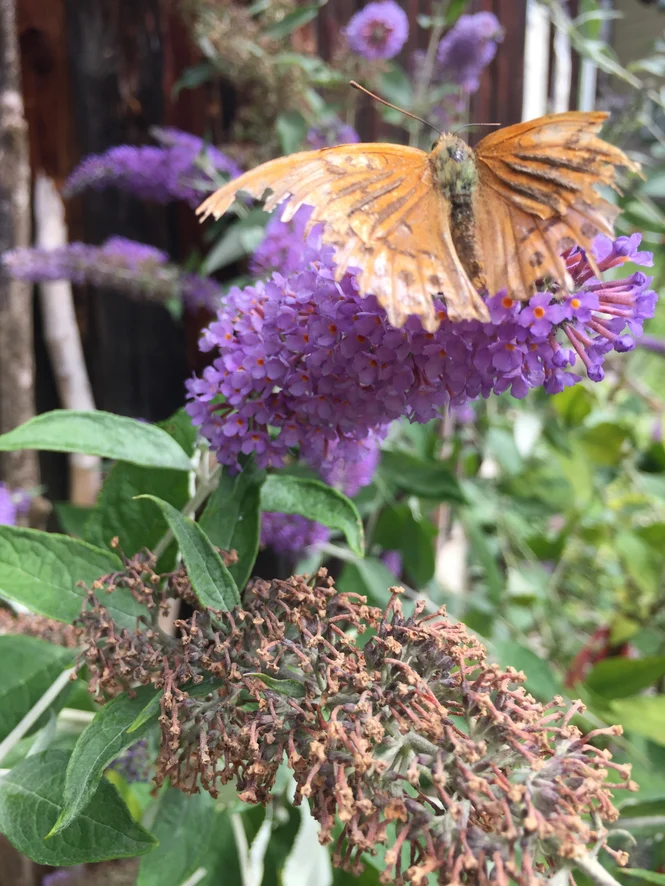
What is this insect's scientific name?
Argynnis paphia
